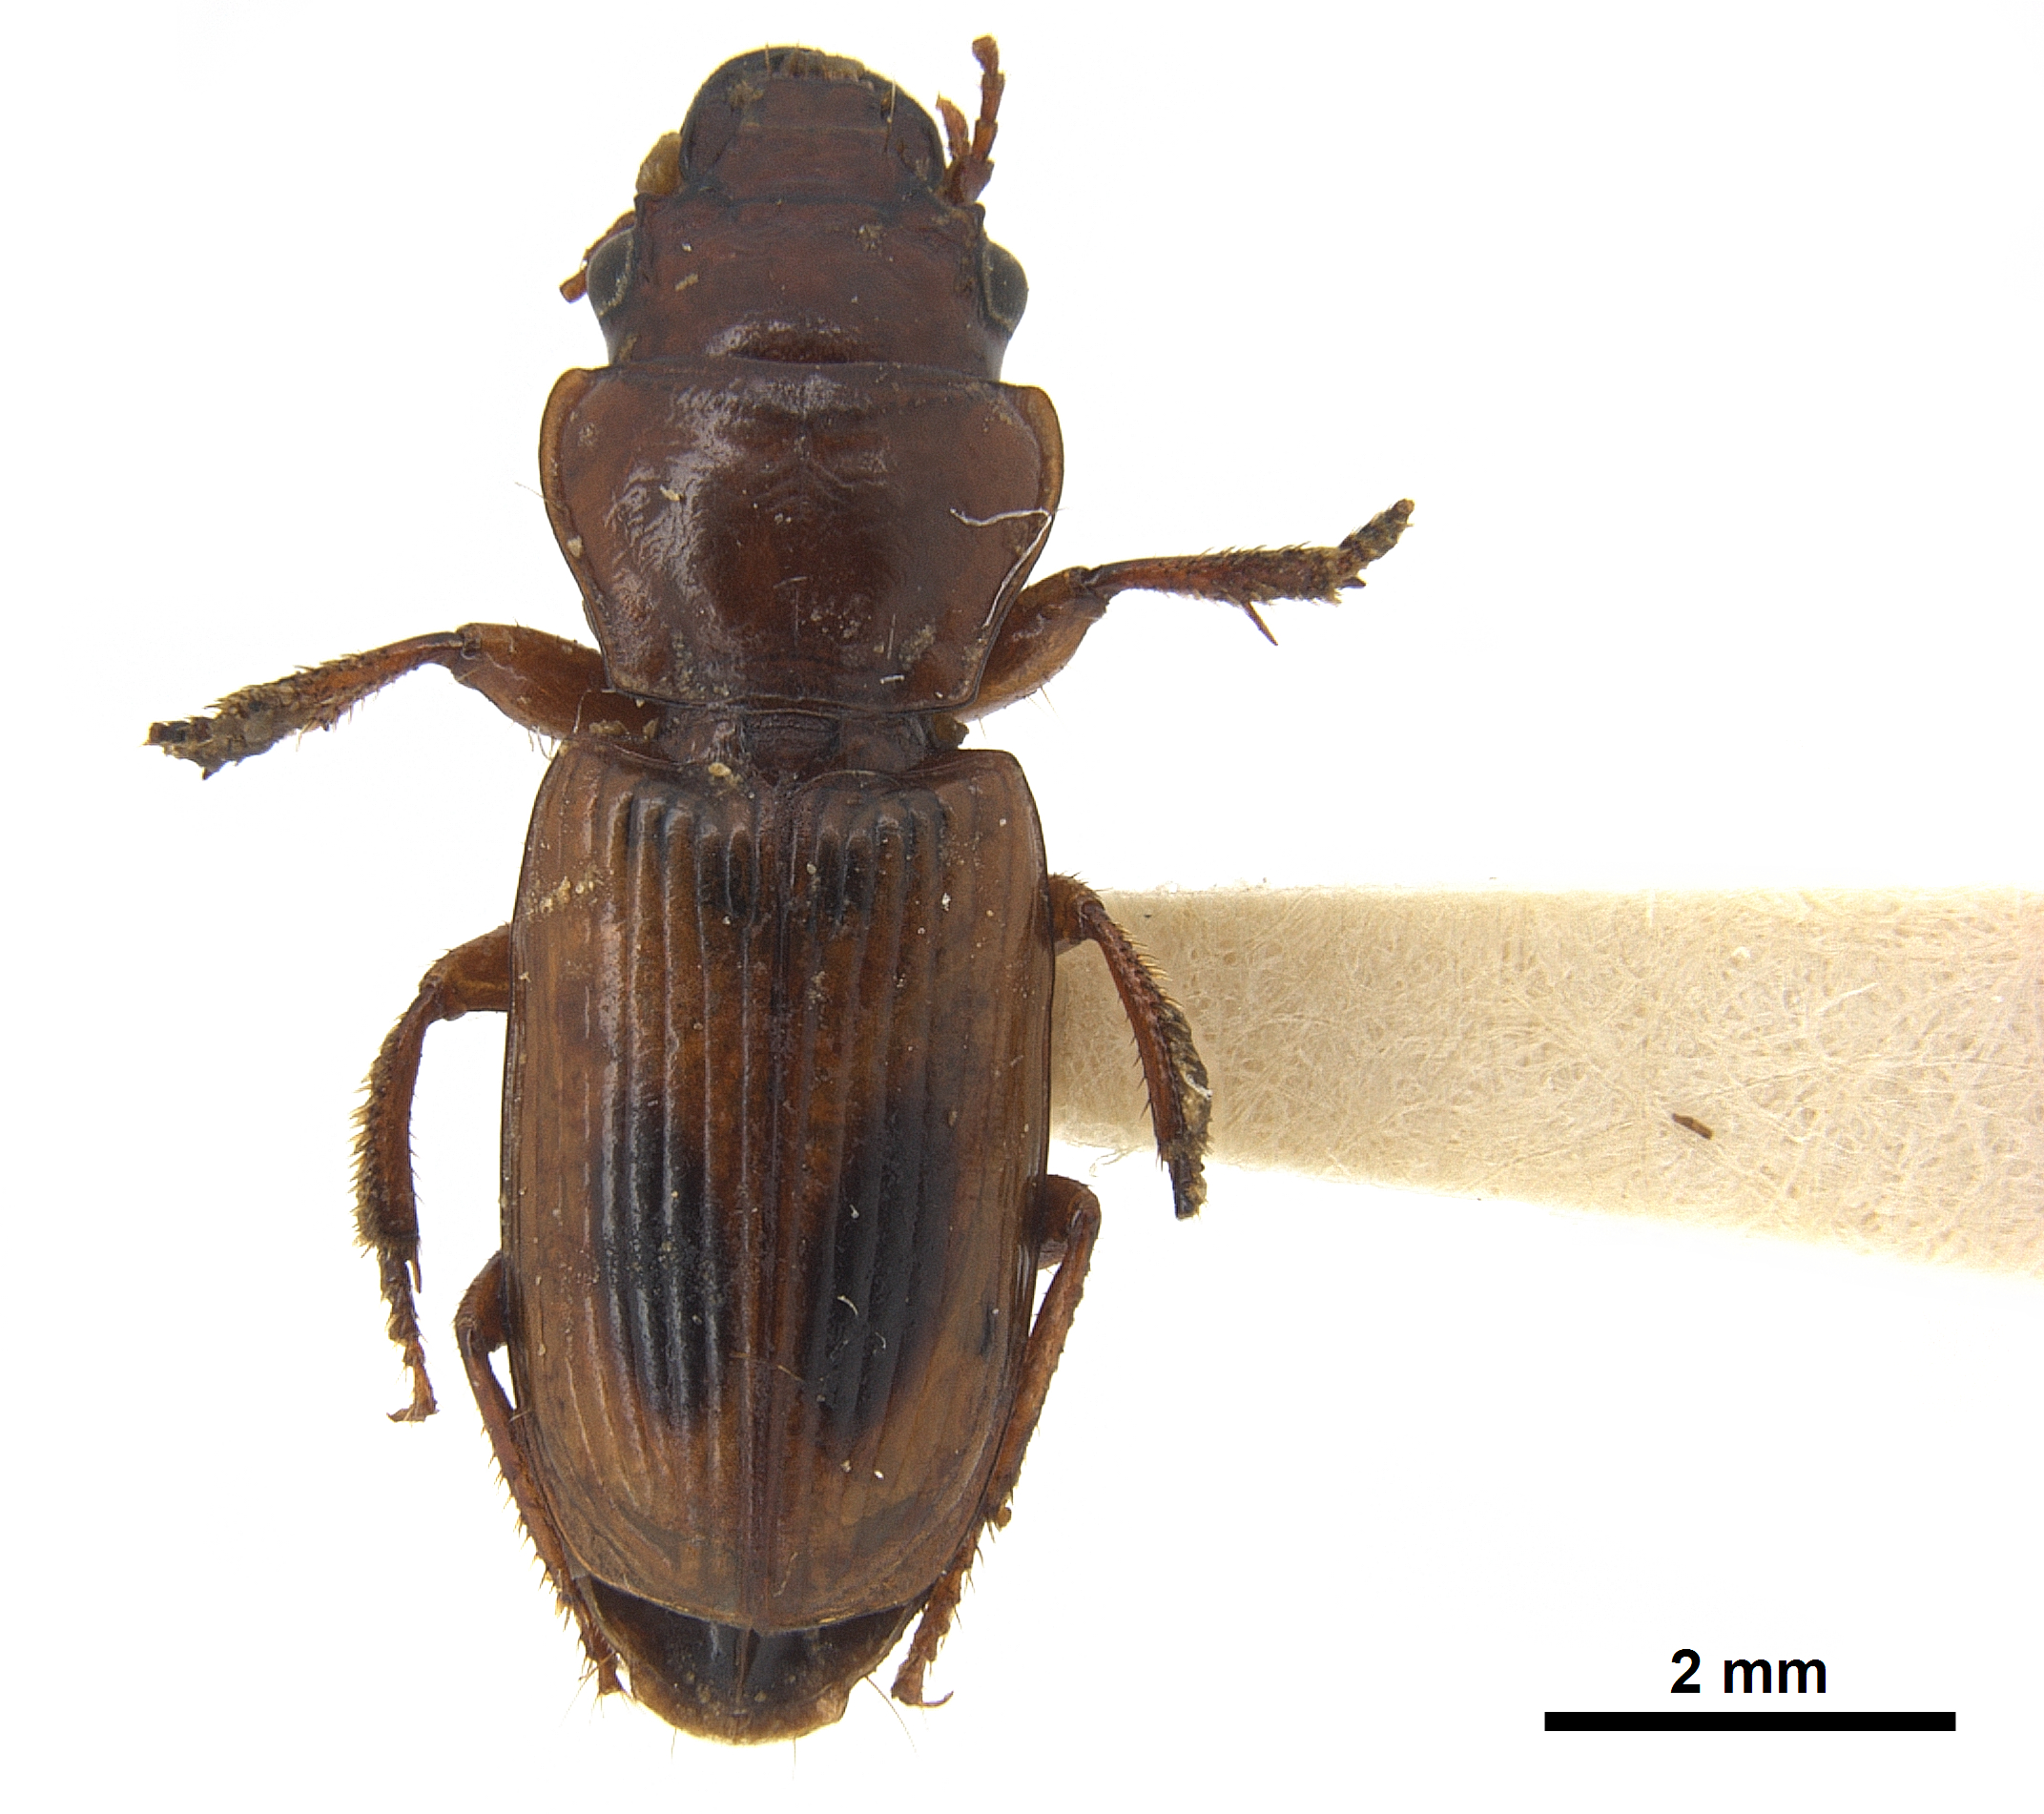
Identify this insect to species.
Daptus vittatus
